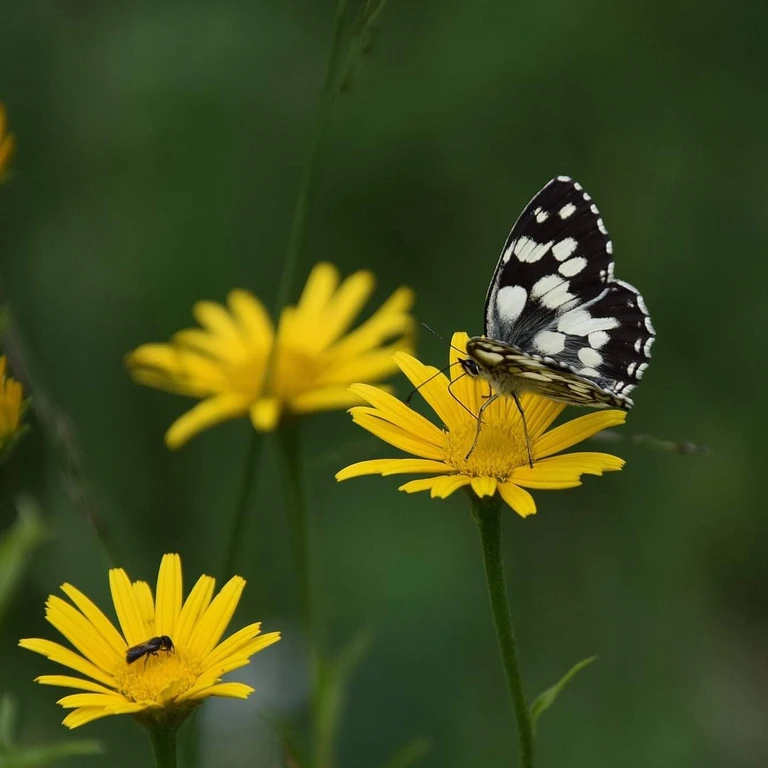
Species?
Melanargia galathea
